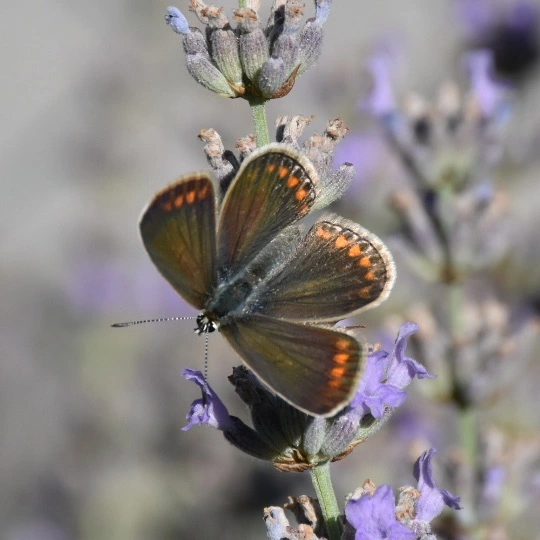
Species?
Polyommatus icarus
